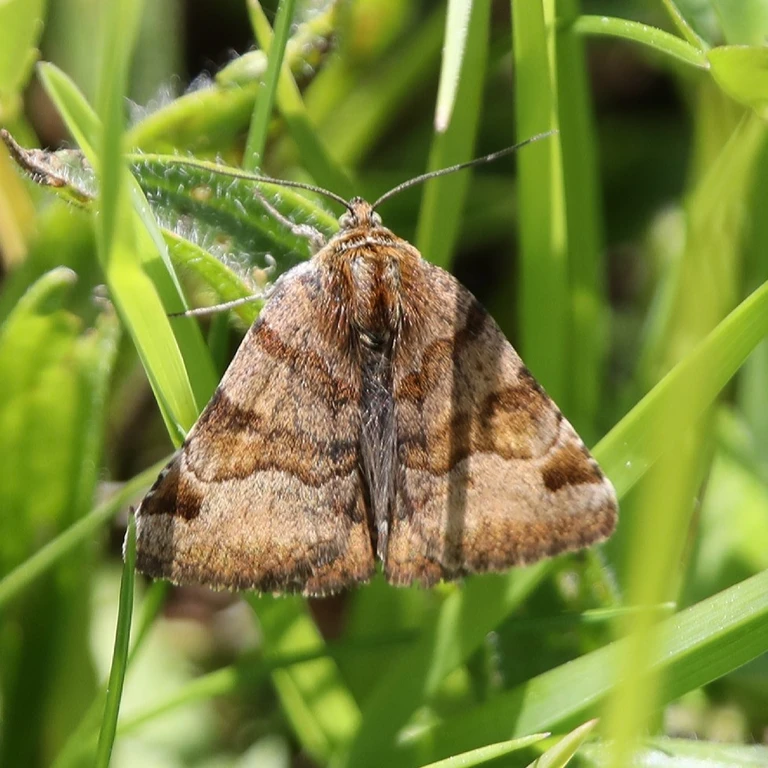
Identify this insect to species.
Euclidia glyphica
